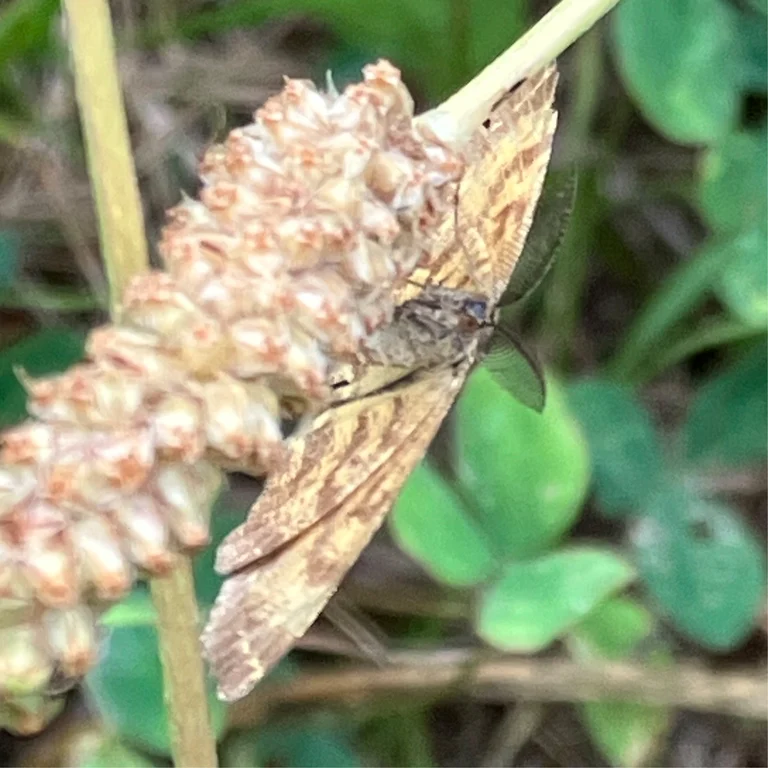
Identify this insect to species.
Ematurga atomaria
